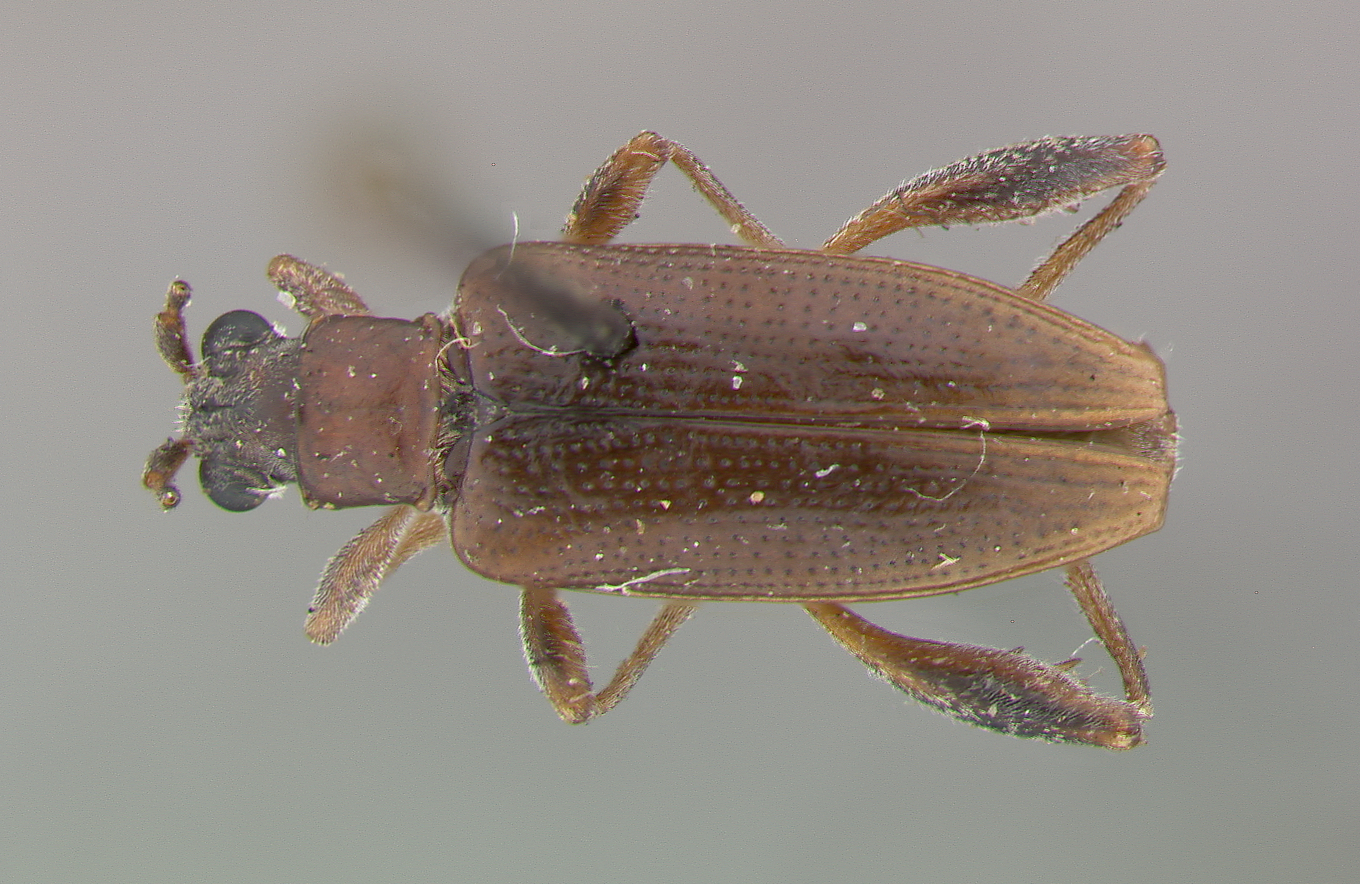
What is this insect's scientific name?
Donacia cincticornis
